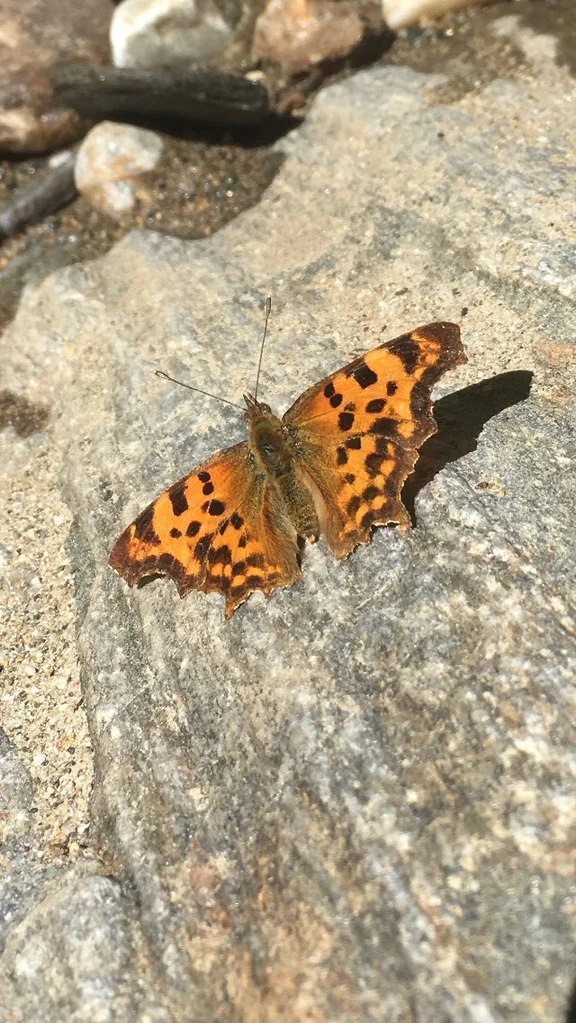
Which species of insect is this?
Polygonia c-album
